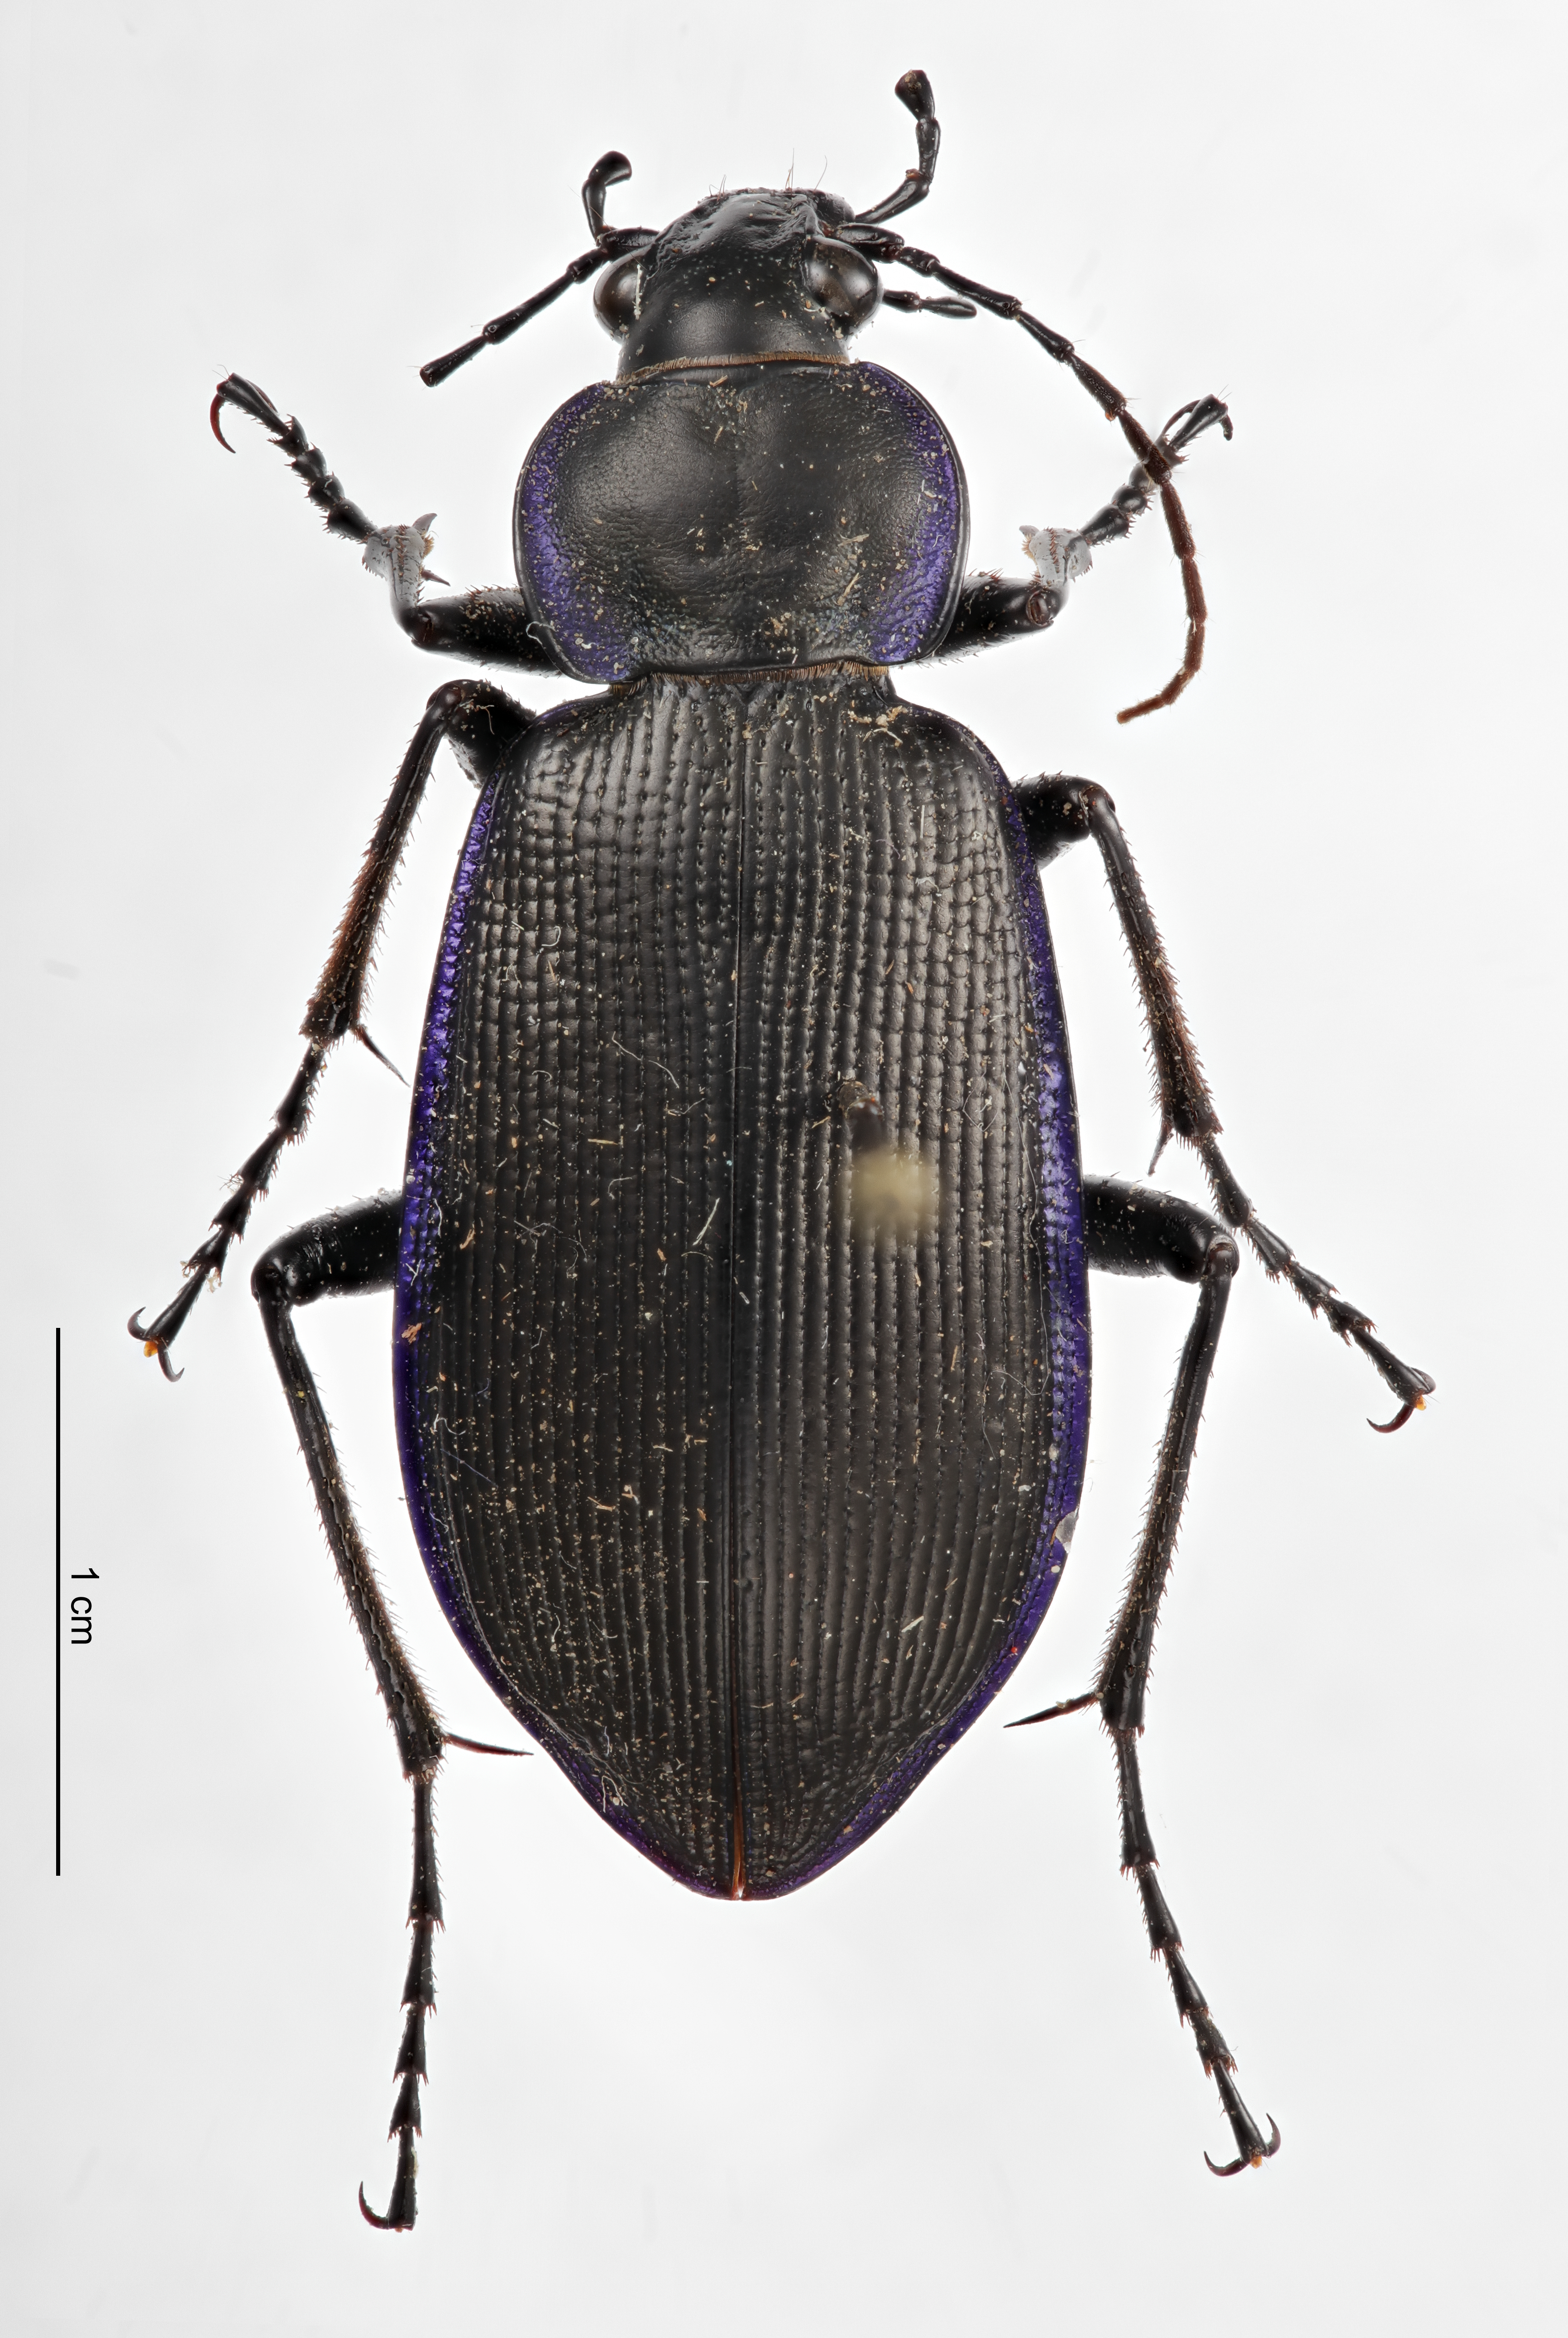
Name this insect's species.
Calosoma externum
